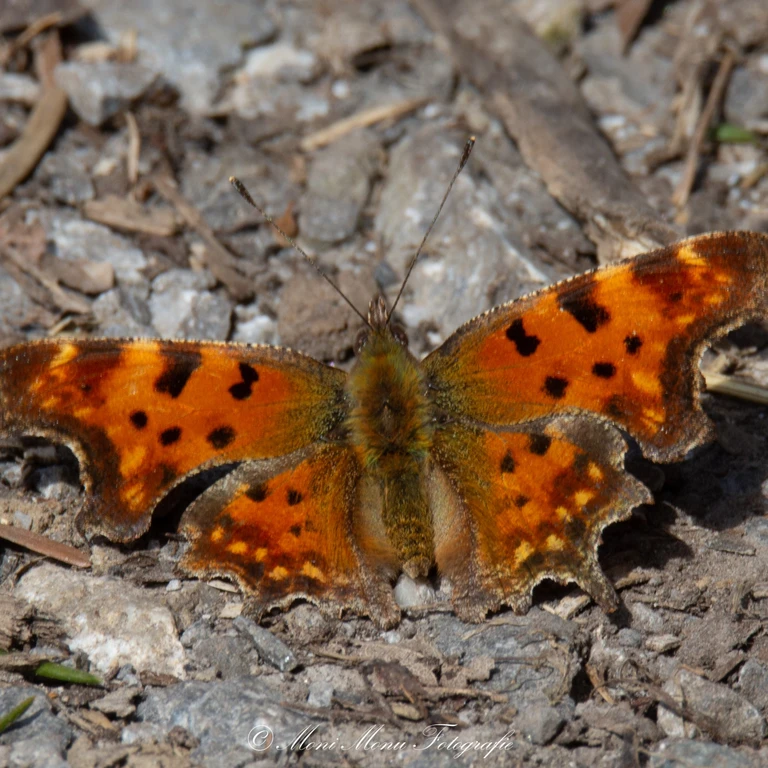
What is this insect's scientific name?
Polygonia c-album
